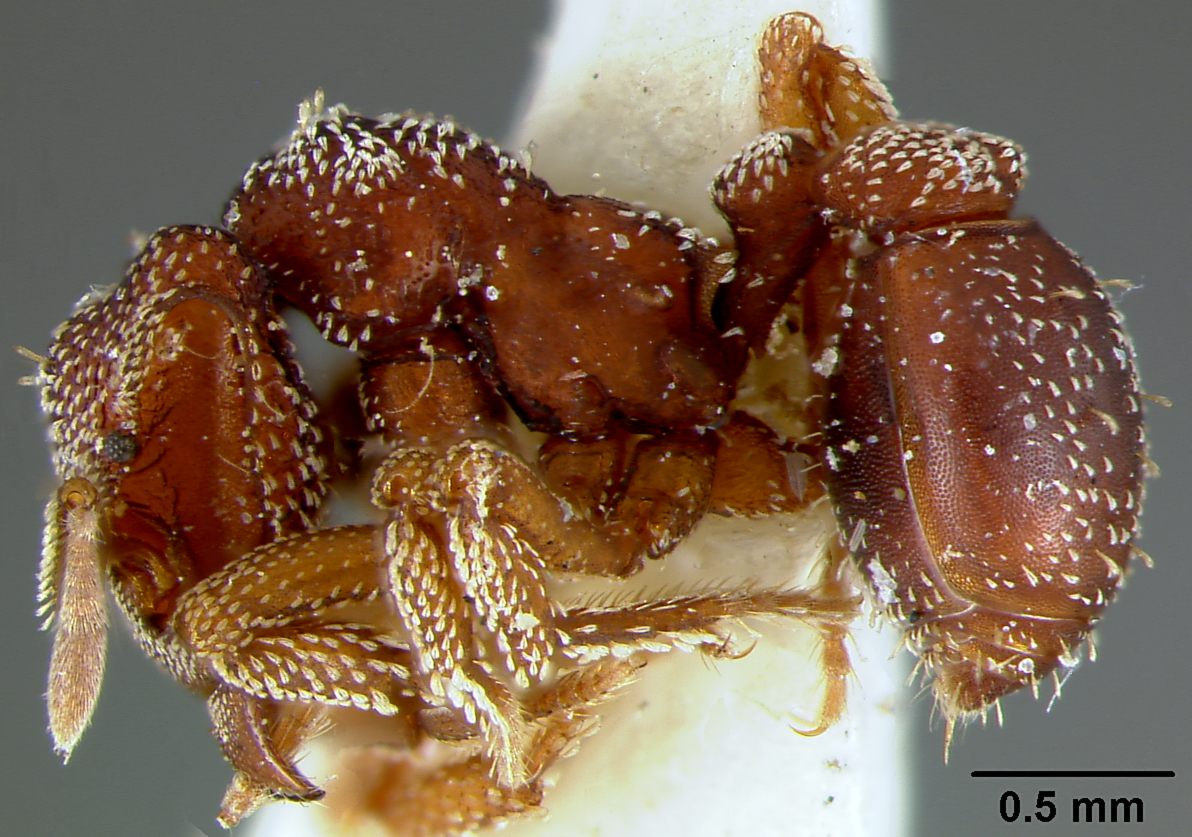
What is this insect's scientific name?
Rhopalothrix procera
